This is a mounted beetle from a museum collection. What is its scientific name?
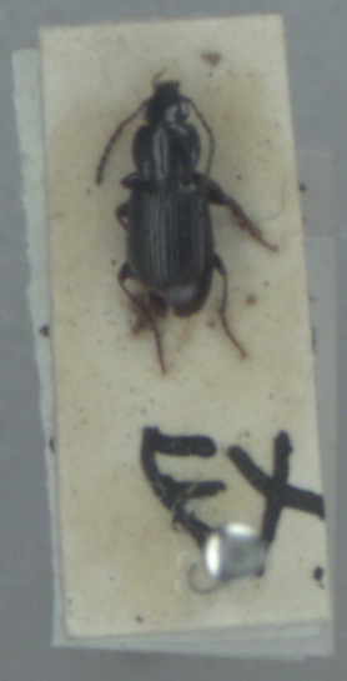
Pterostichus diligens
